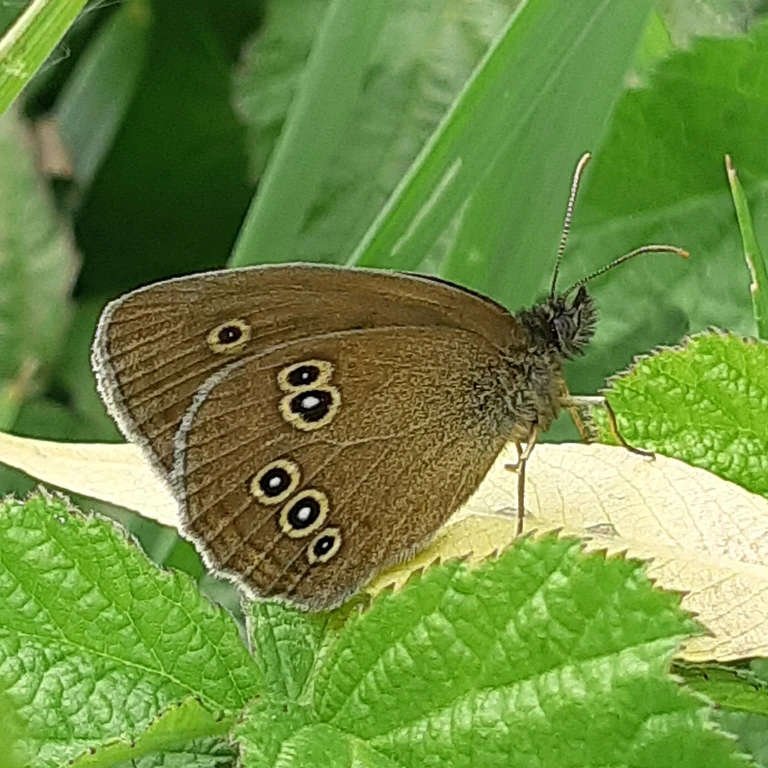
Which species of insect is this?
Aphantopus hyperantus
